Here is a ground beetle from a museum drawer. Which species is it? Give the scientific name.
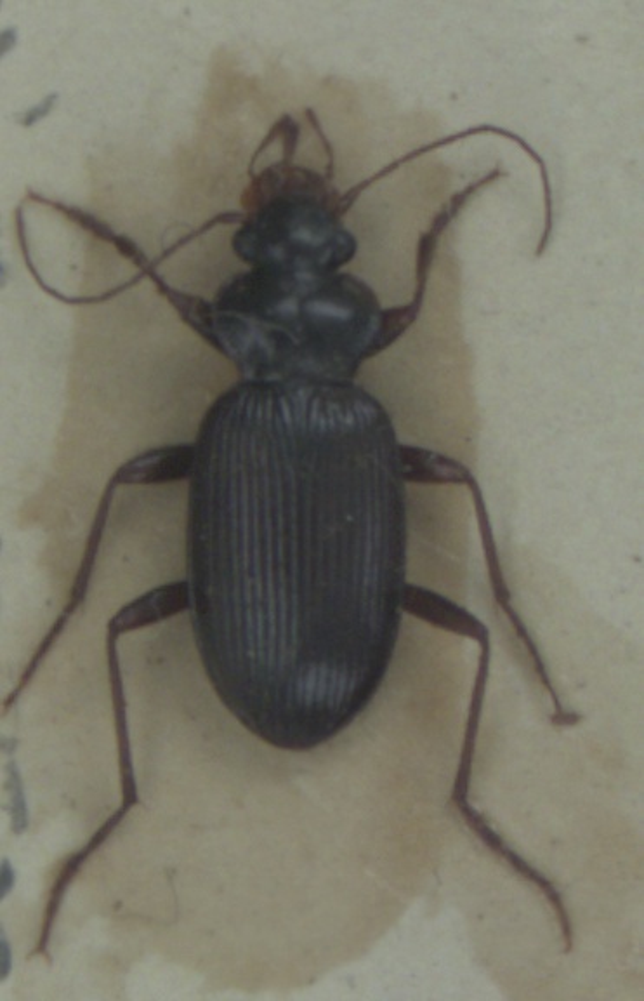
Leistus spinibarbis
